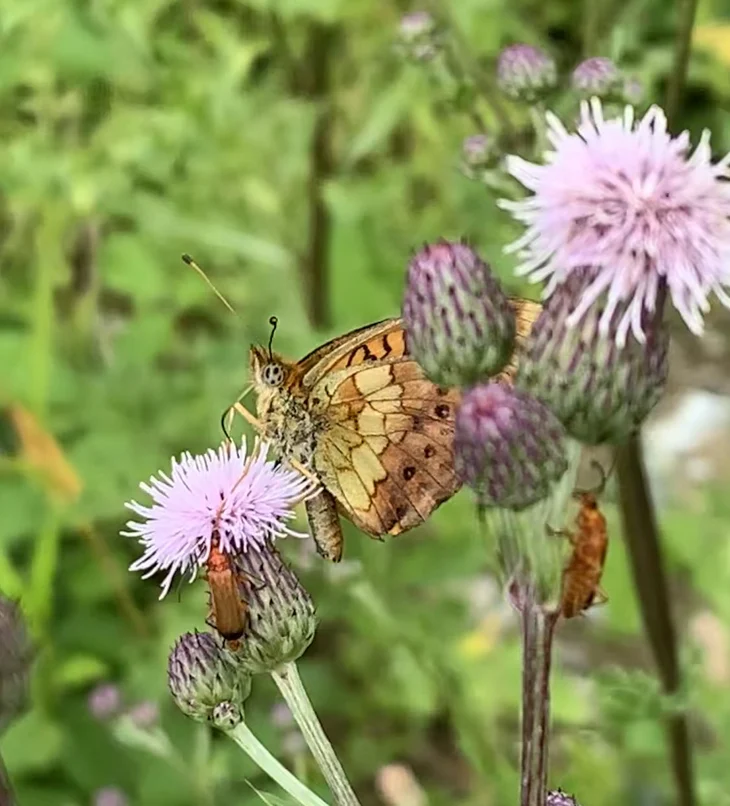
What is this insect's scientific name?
Brenthis daphne
